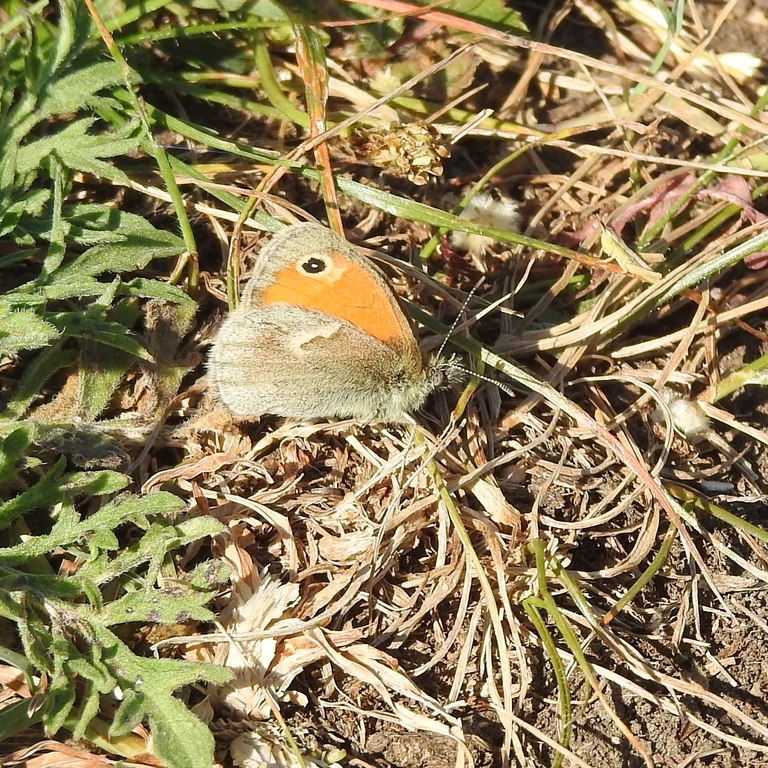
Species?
Coenonympha pamphilus
